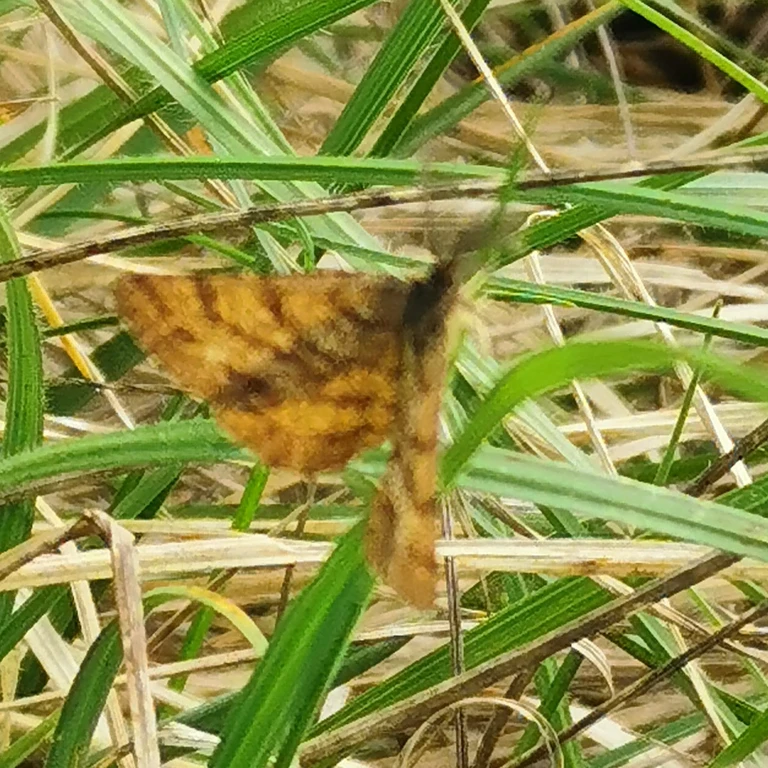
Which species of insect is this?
Ematurga atomaria
